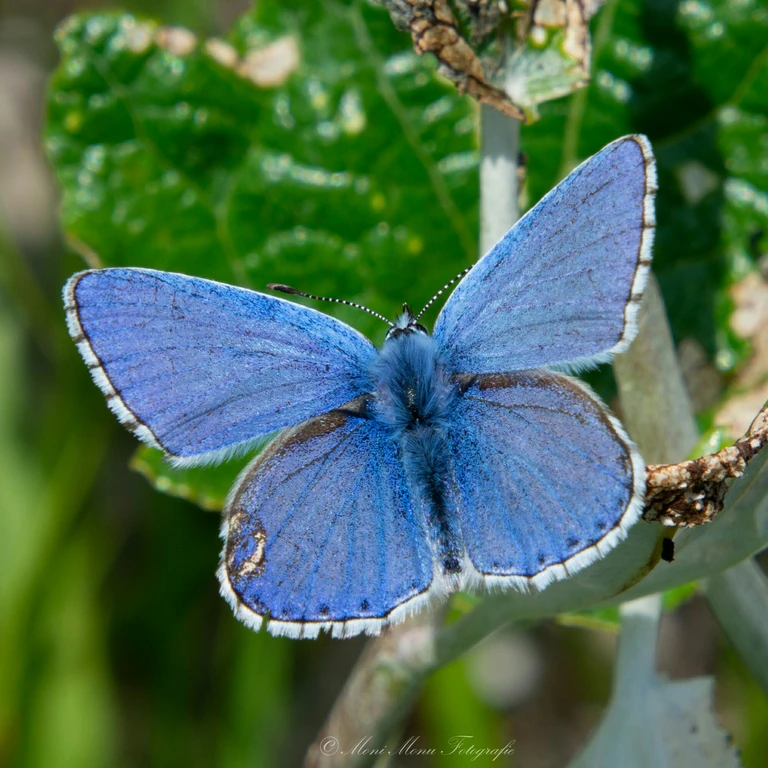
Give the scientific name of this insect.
Lysandra bellargus
